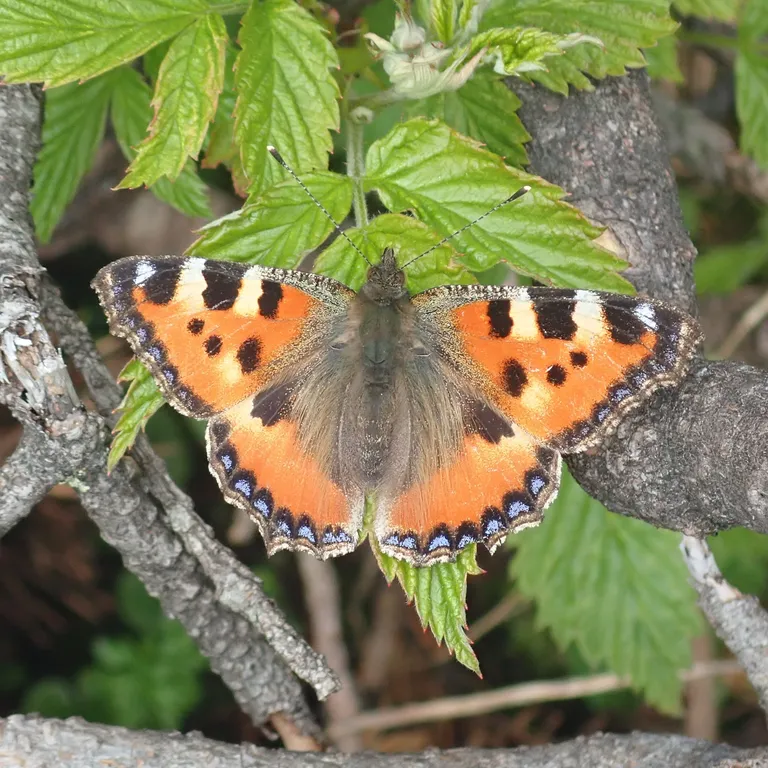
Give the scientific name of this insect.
Aglais urticae
